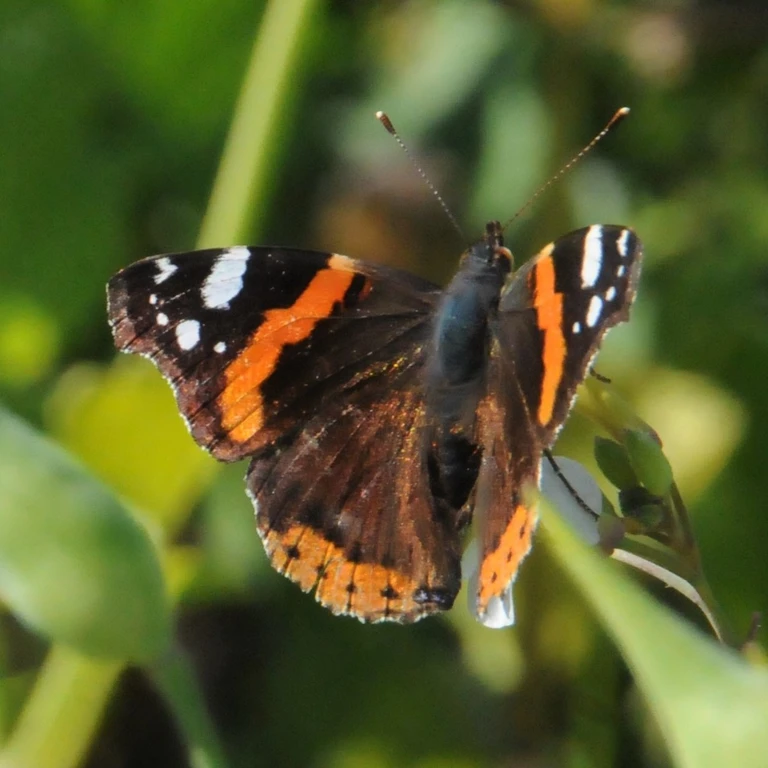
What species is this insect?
Vanessa atalanta
